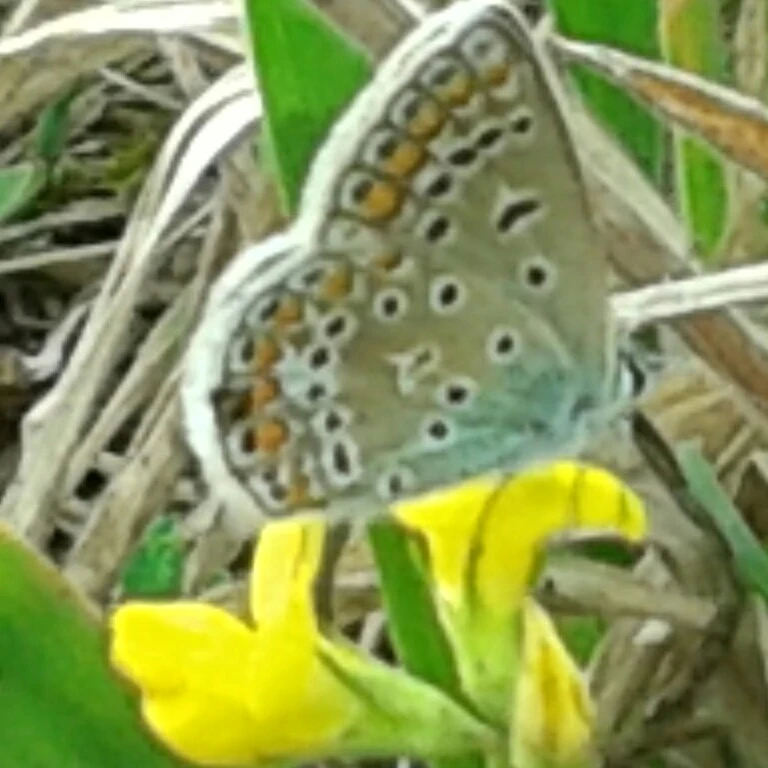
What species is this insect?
Polyommatus icarus
